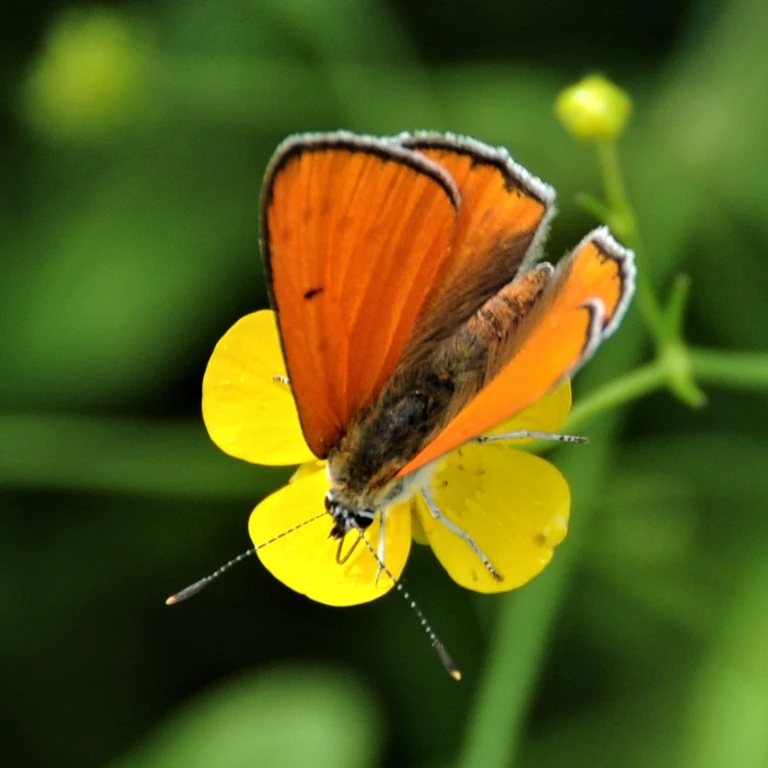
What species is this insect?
Lycaena dispar
